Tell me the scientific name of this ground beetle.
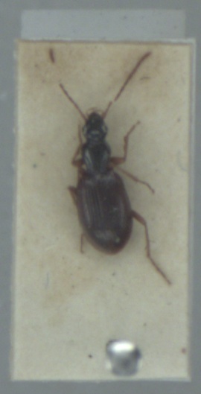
Oxypselaphus obscurus
